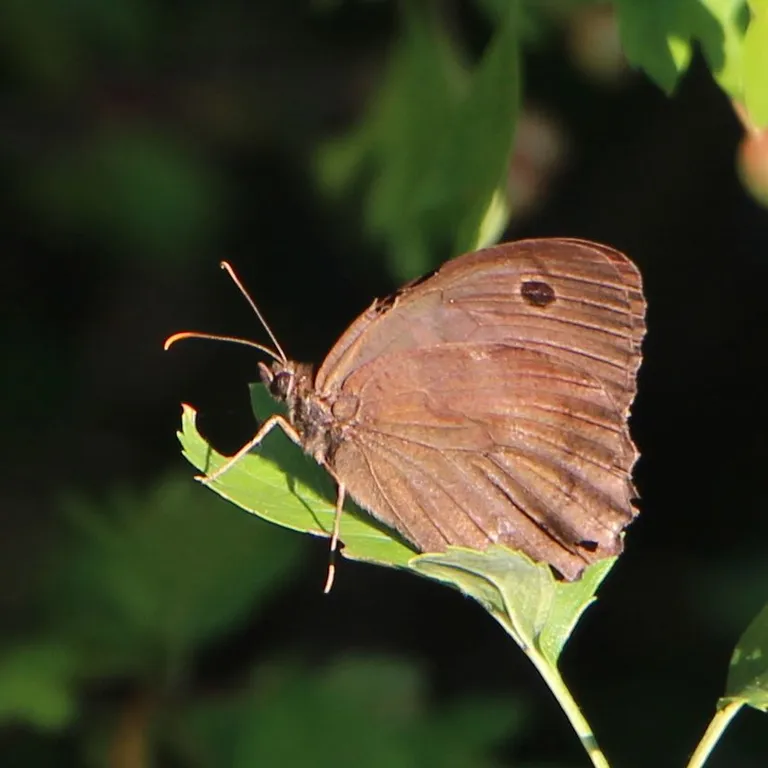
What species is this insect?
Minois dryas
